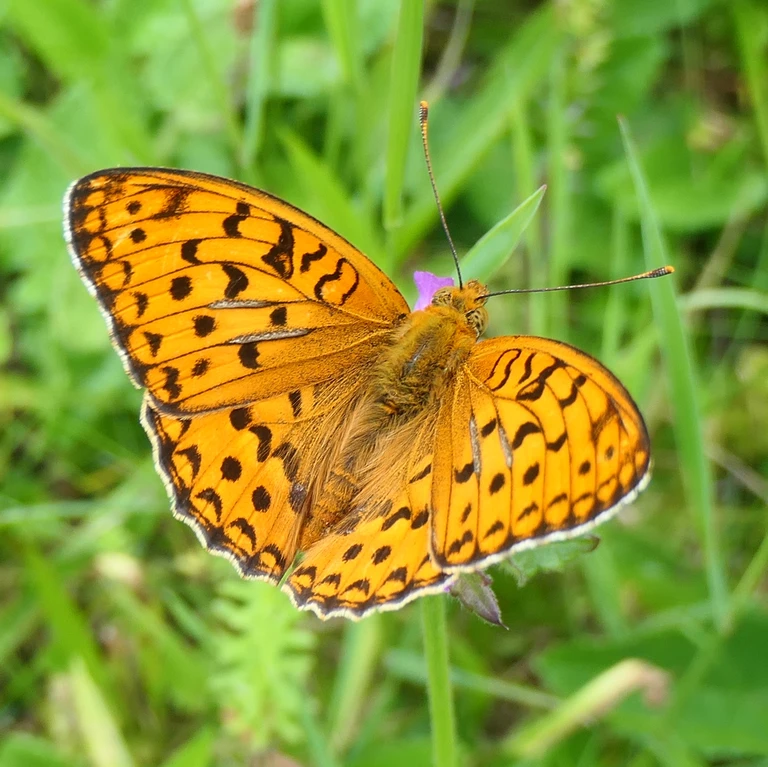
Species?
Fabriciana adippe
